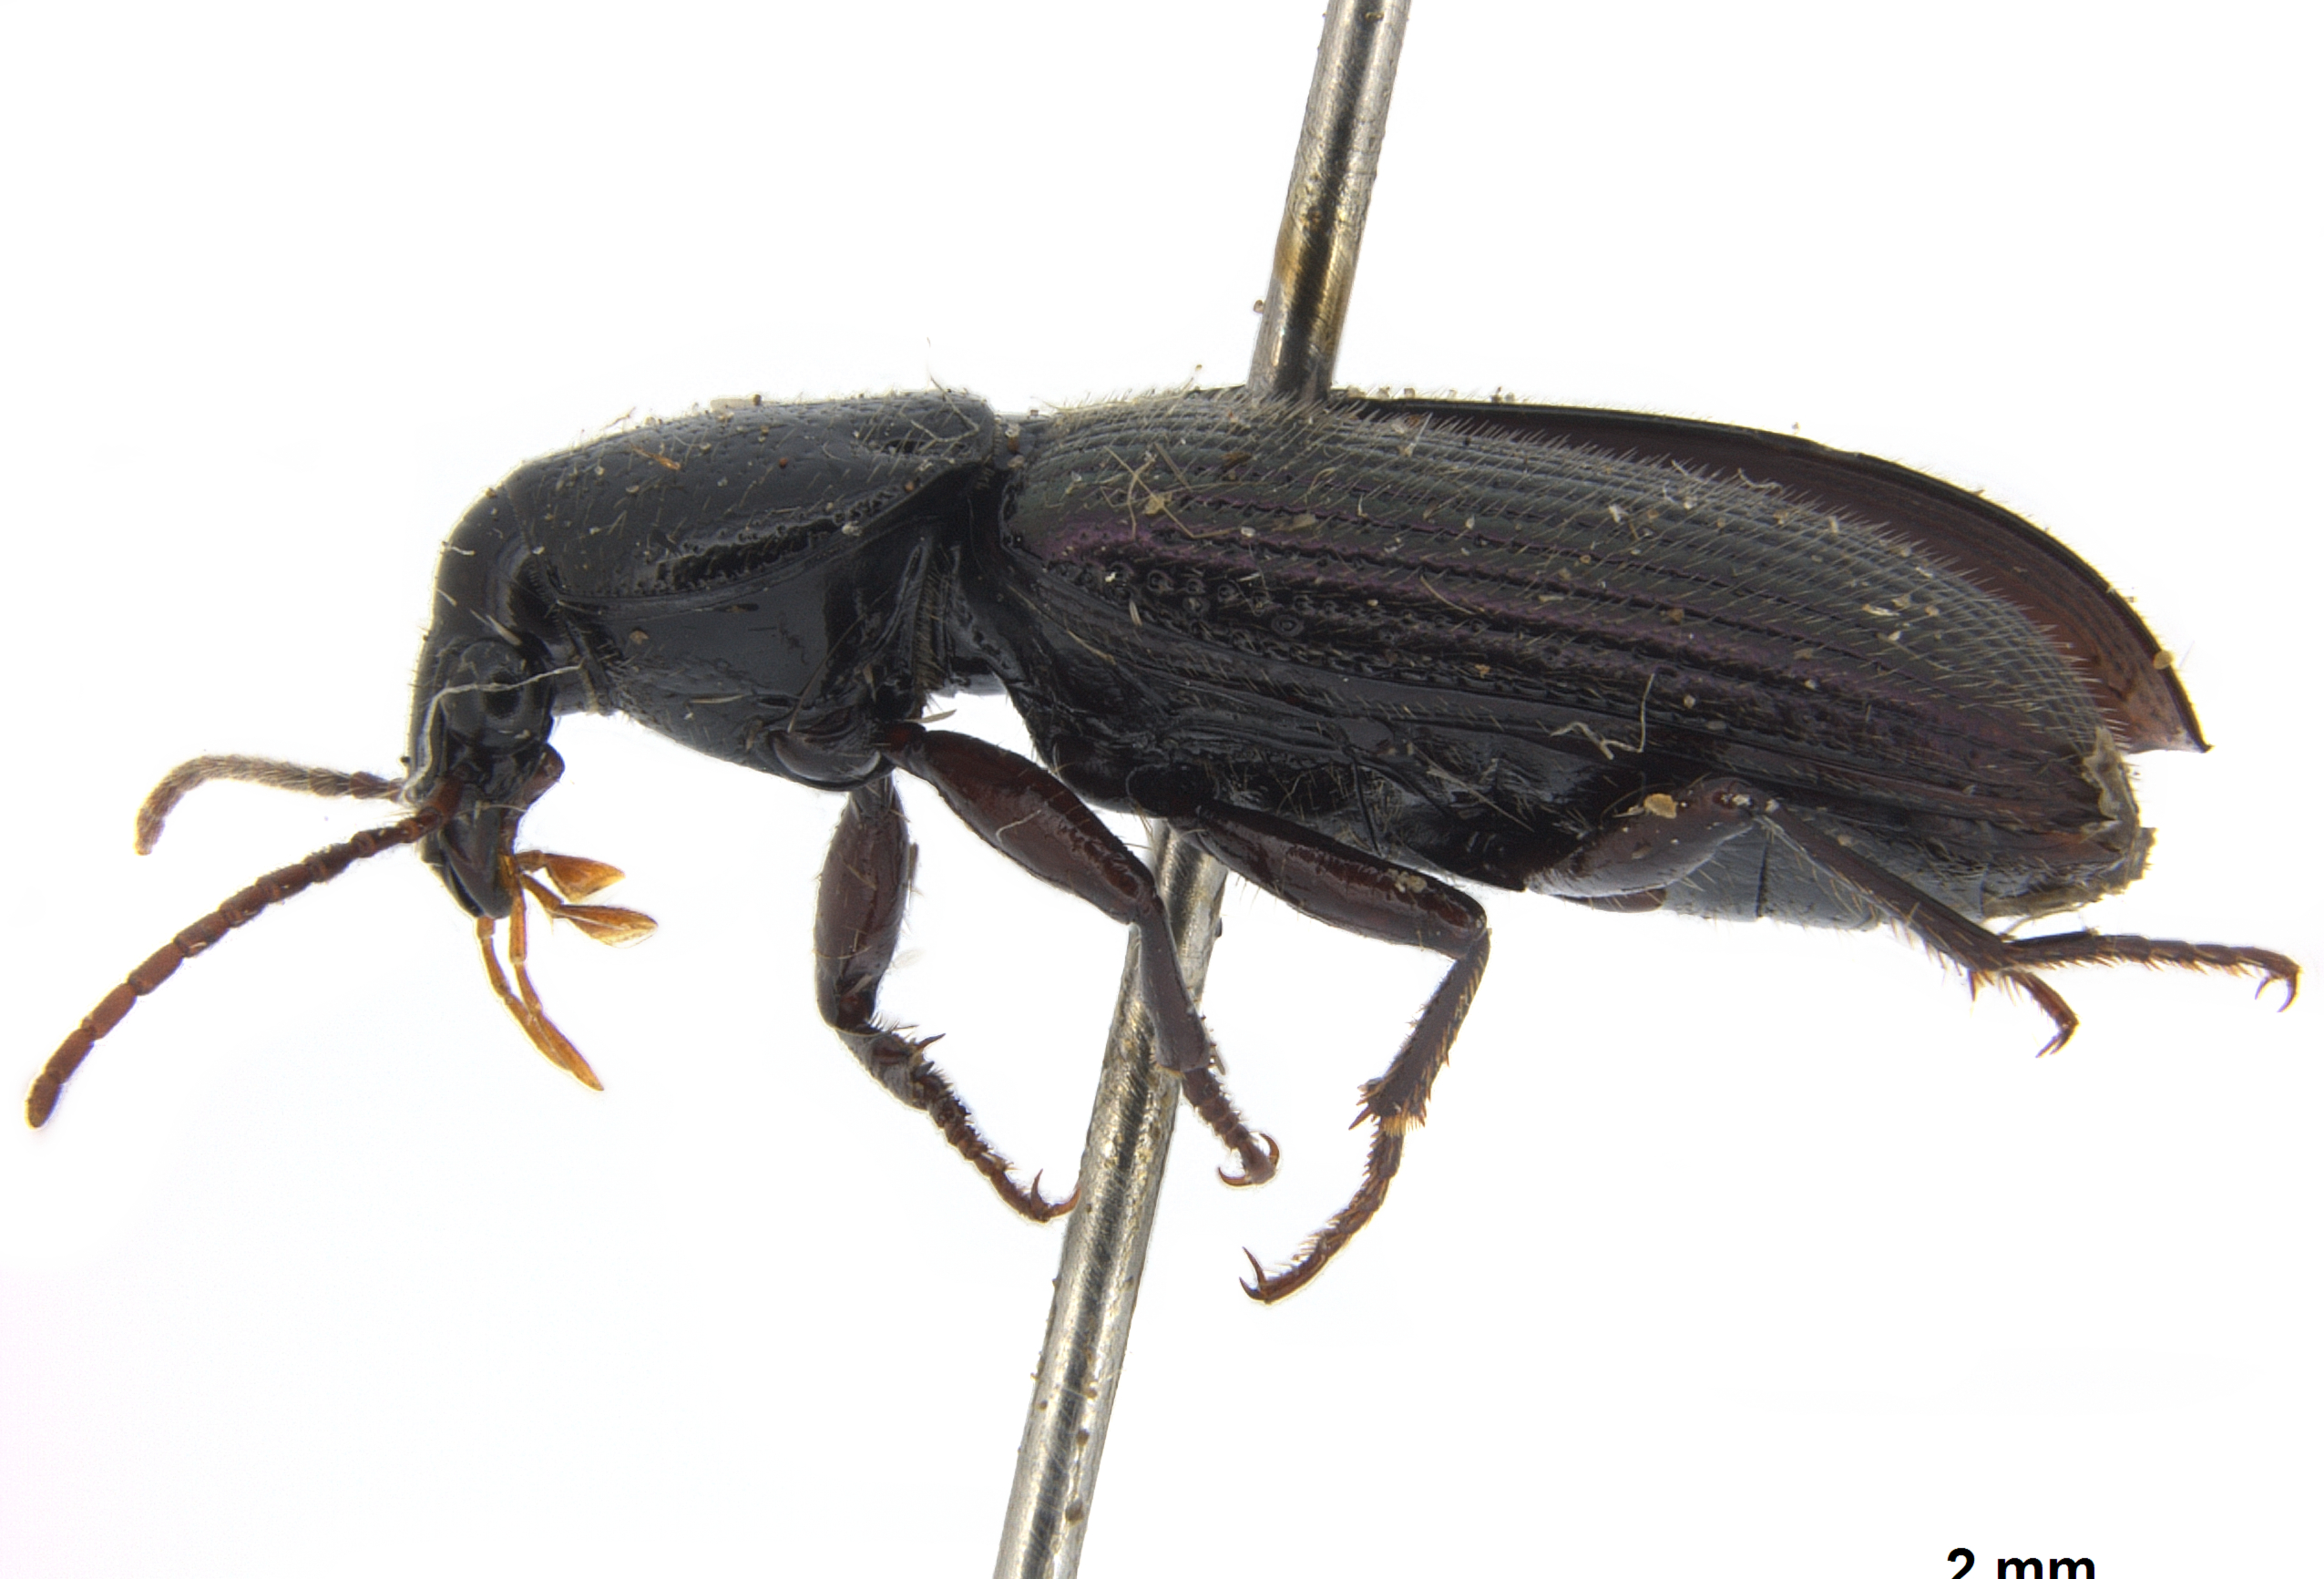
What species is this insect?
Geobius pubescens
